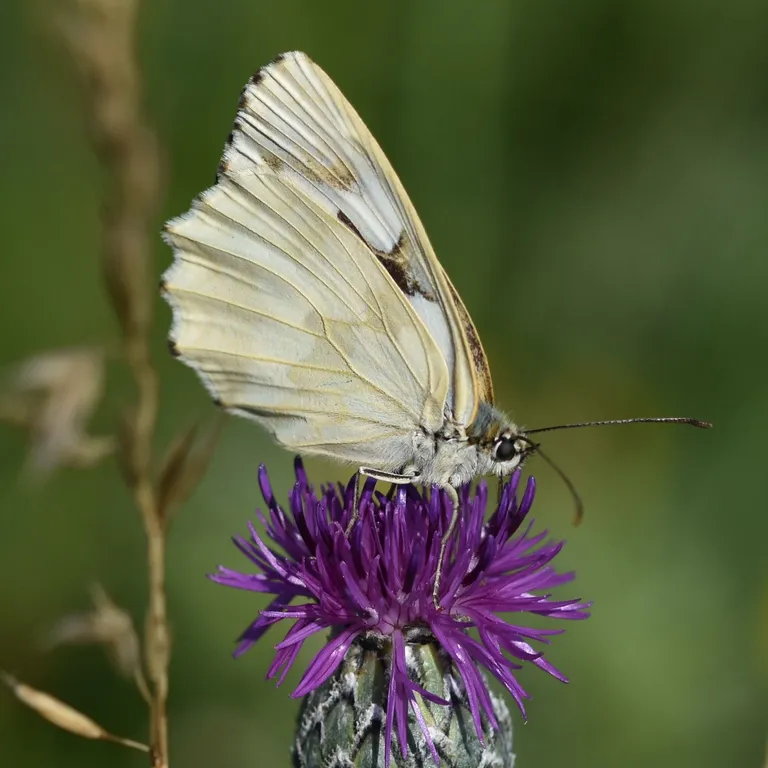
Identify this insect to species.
Melanargia galathea
